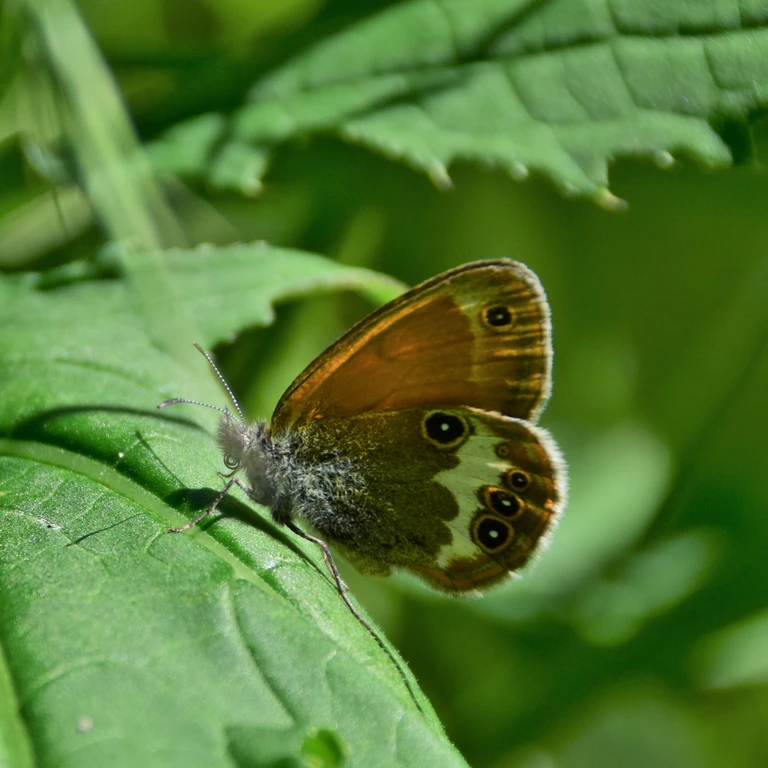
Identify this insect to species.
Coenonympha arcania
